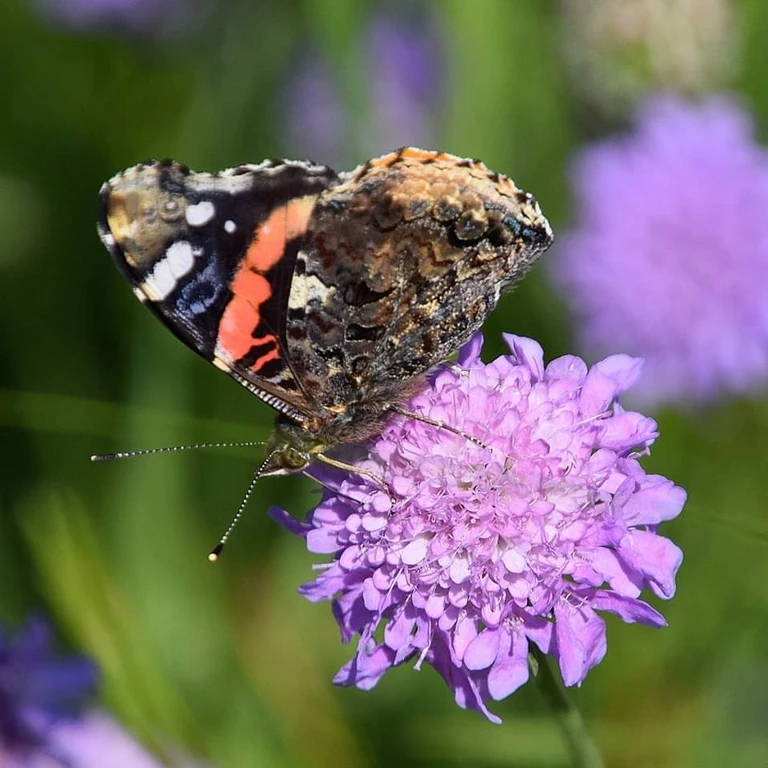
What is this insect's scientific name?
Vanessa atalanta
